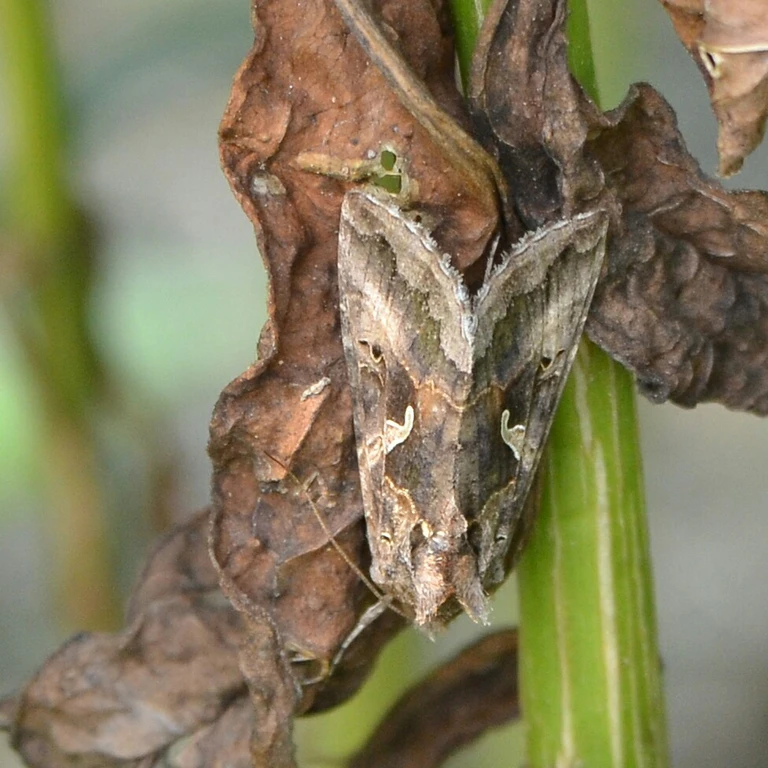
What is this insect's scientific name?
Autographa gamma
